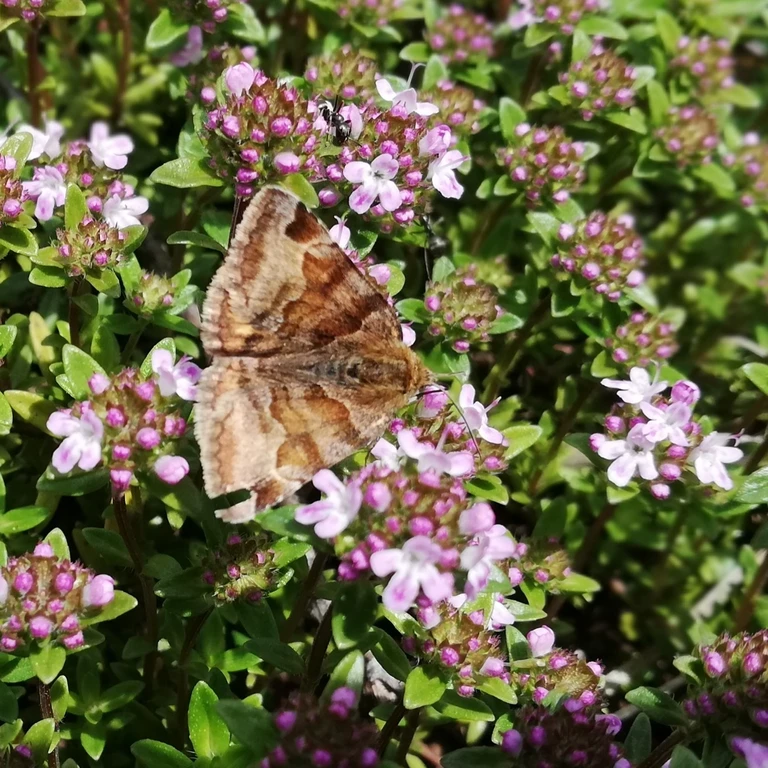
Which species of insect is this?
Euclidia glyphica
